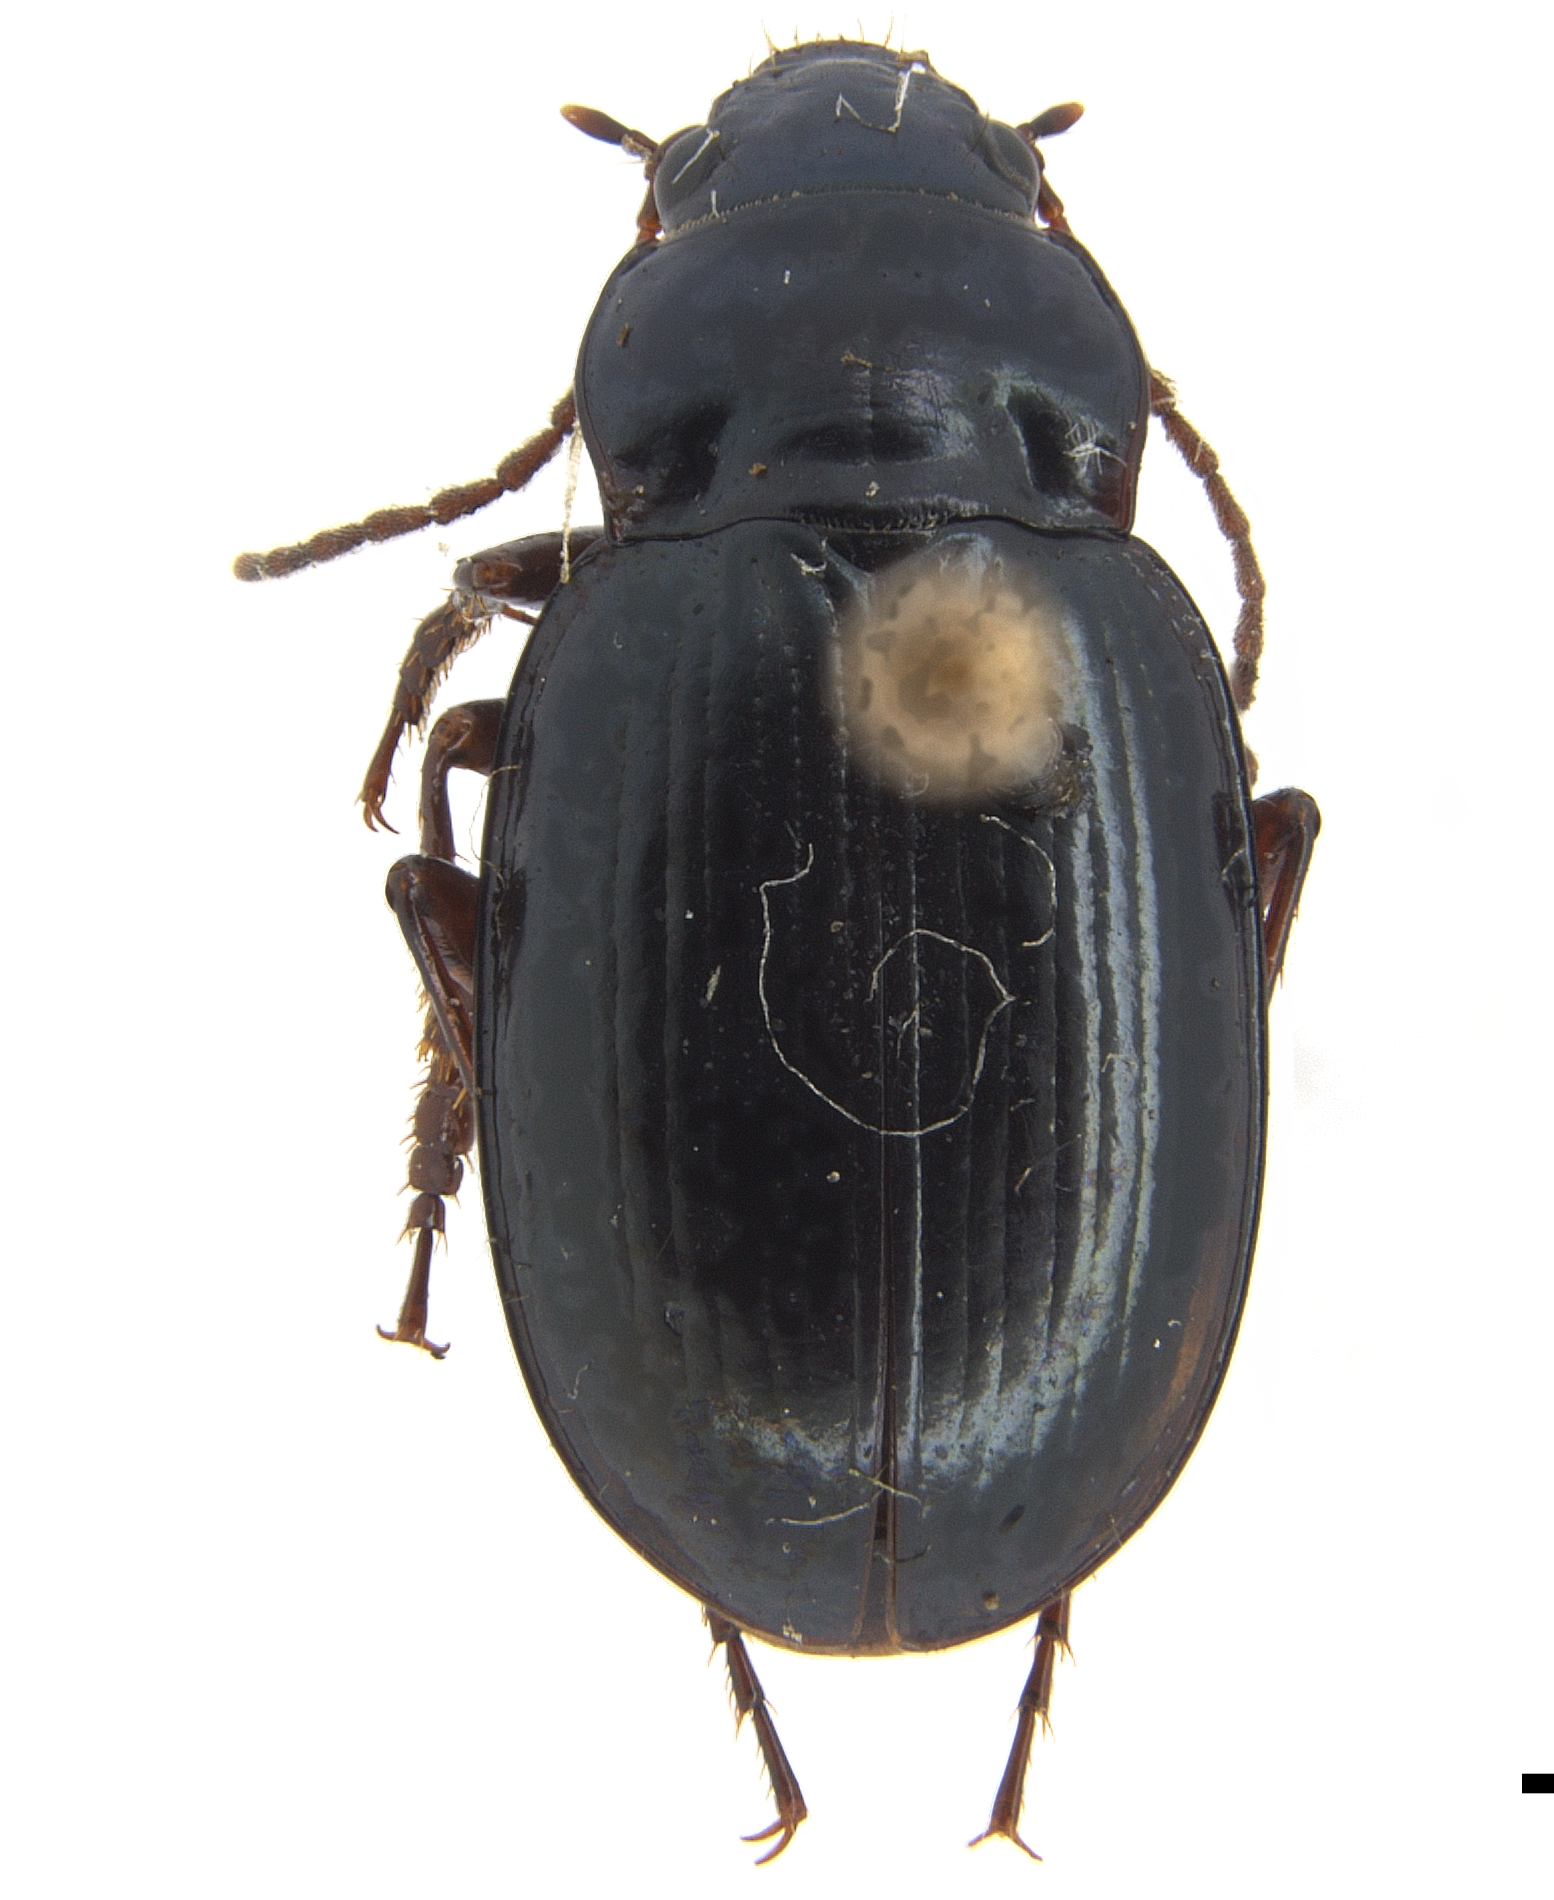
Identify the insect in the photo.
Migadops latus
